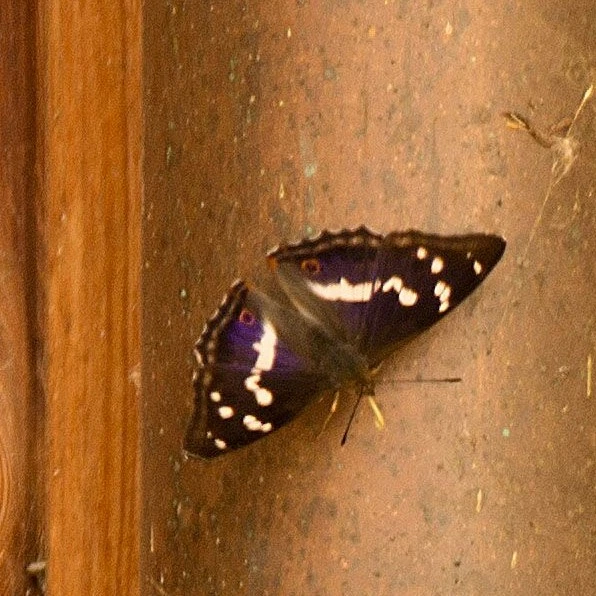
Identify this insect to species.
Apatura iris
